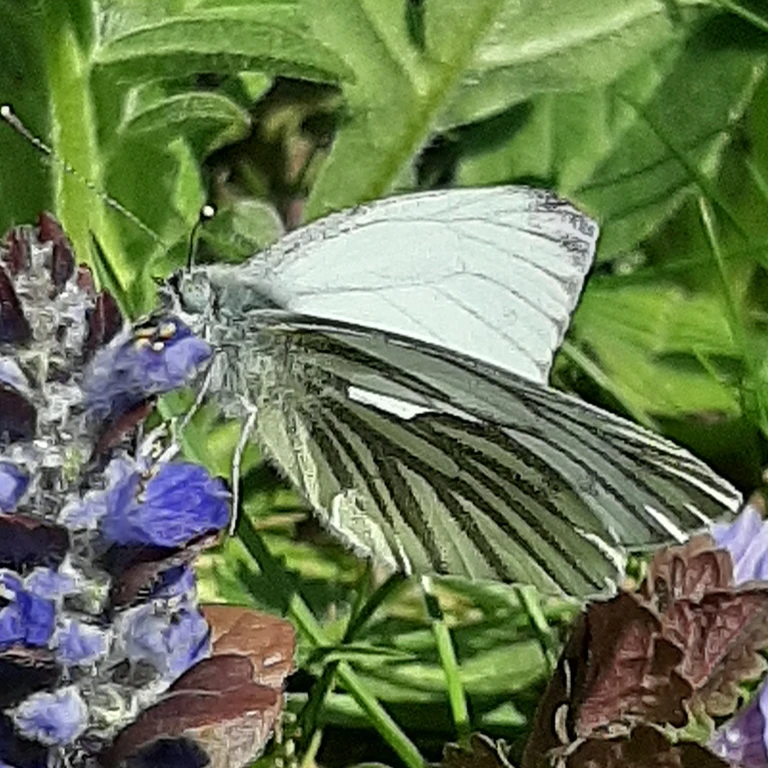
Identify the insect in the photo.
Pieris napi
